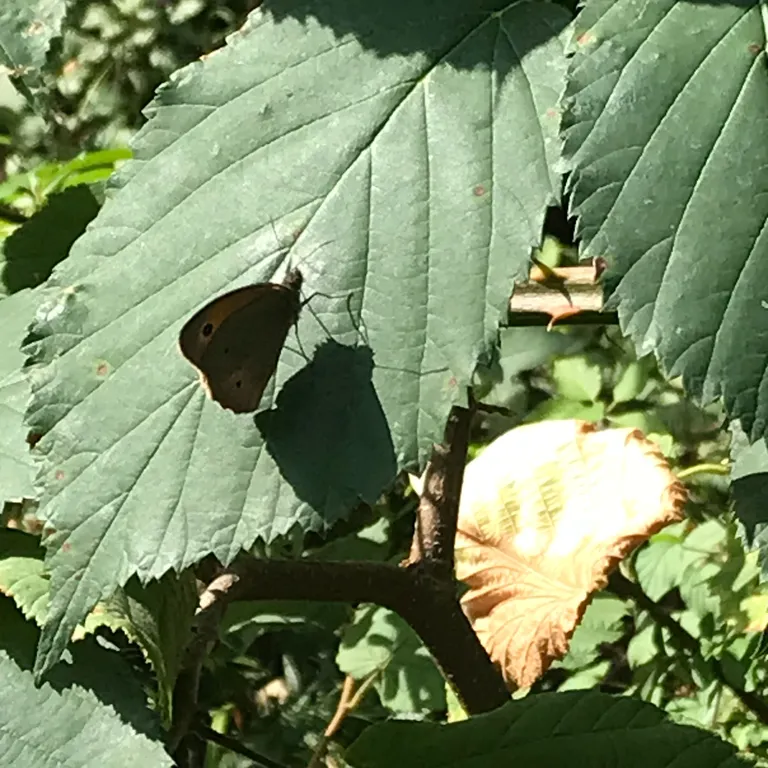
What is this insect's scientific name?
Maniola jurtina
